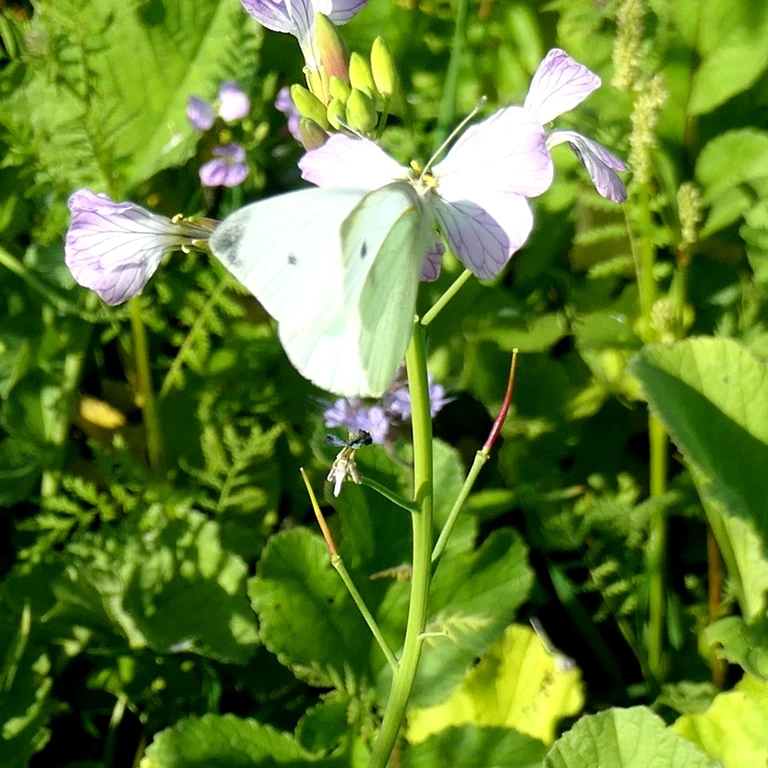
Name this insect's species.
Pieris rapae
